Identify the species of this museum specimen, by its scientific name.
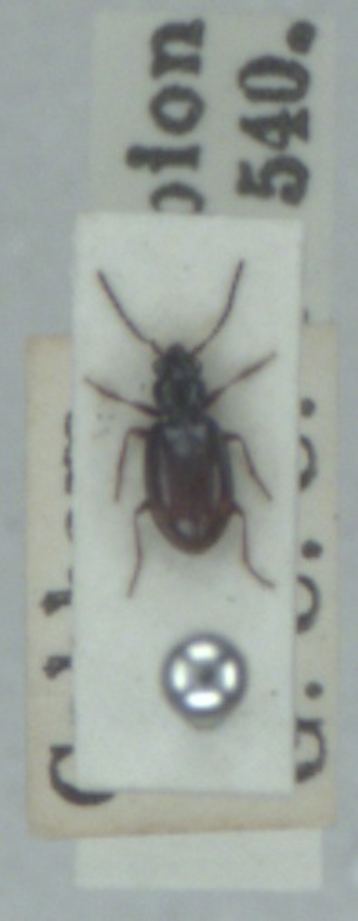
Bembidion doris
